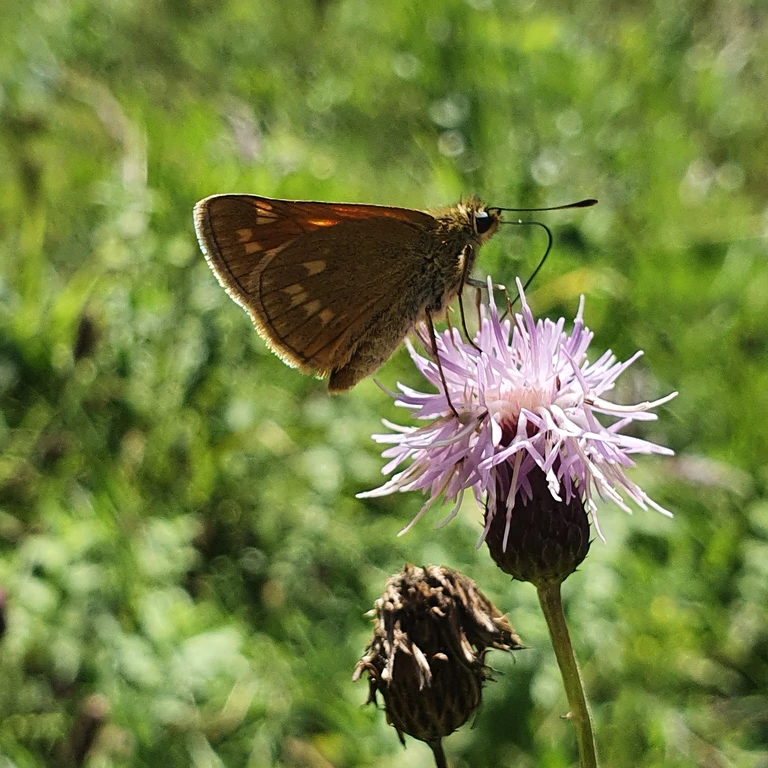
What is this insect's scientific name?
Ochlodes sylvanus (also Ochlodes venata)
